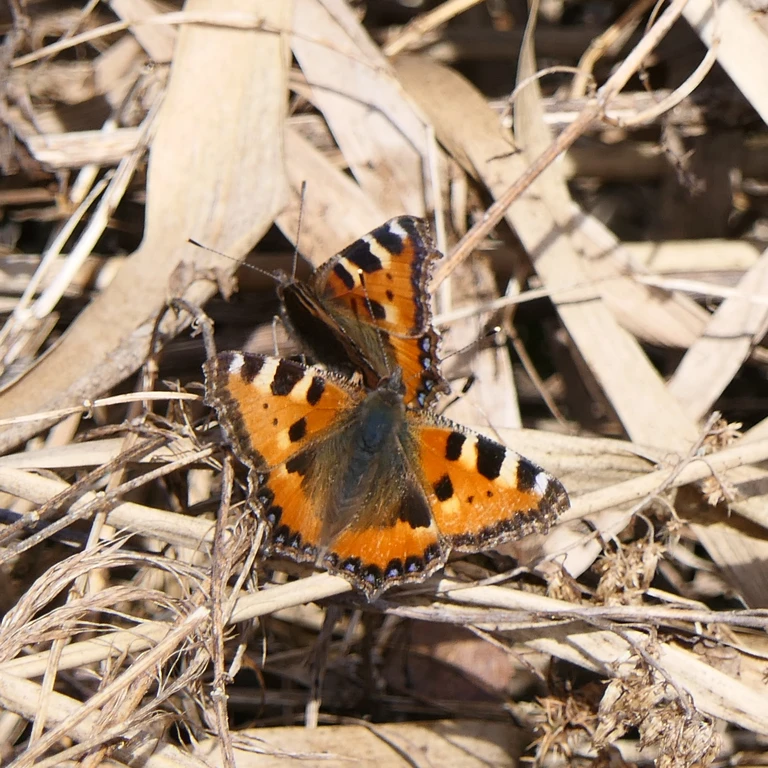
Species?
Aglais urticae
